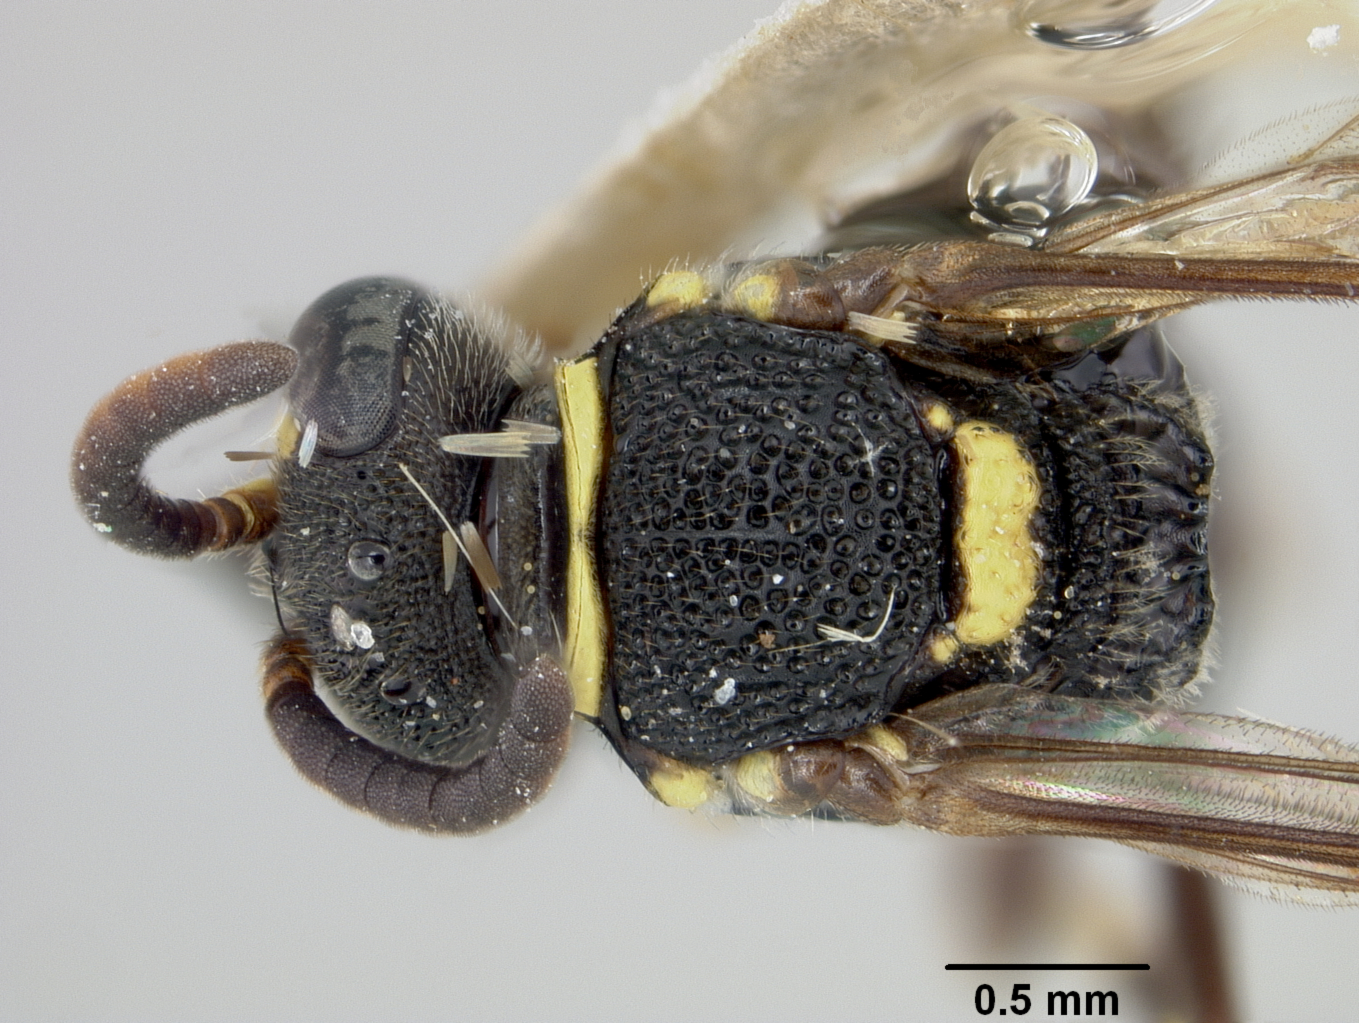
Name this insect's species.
Prosopis zamoranica
